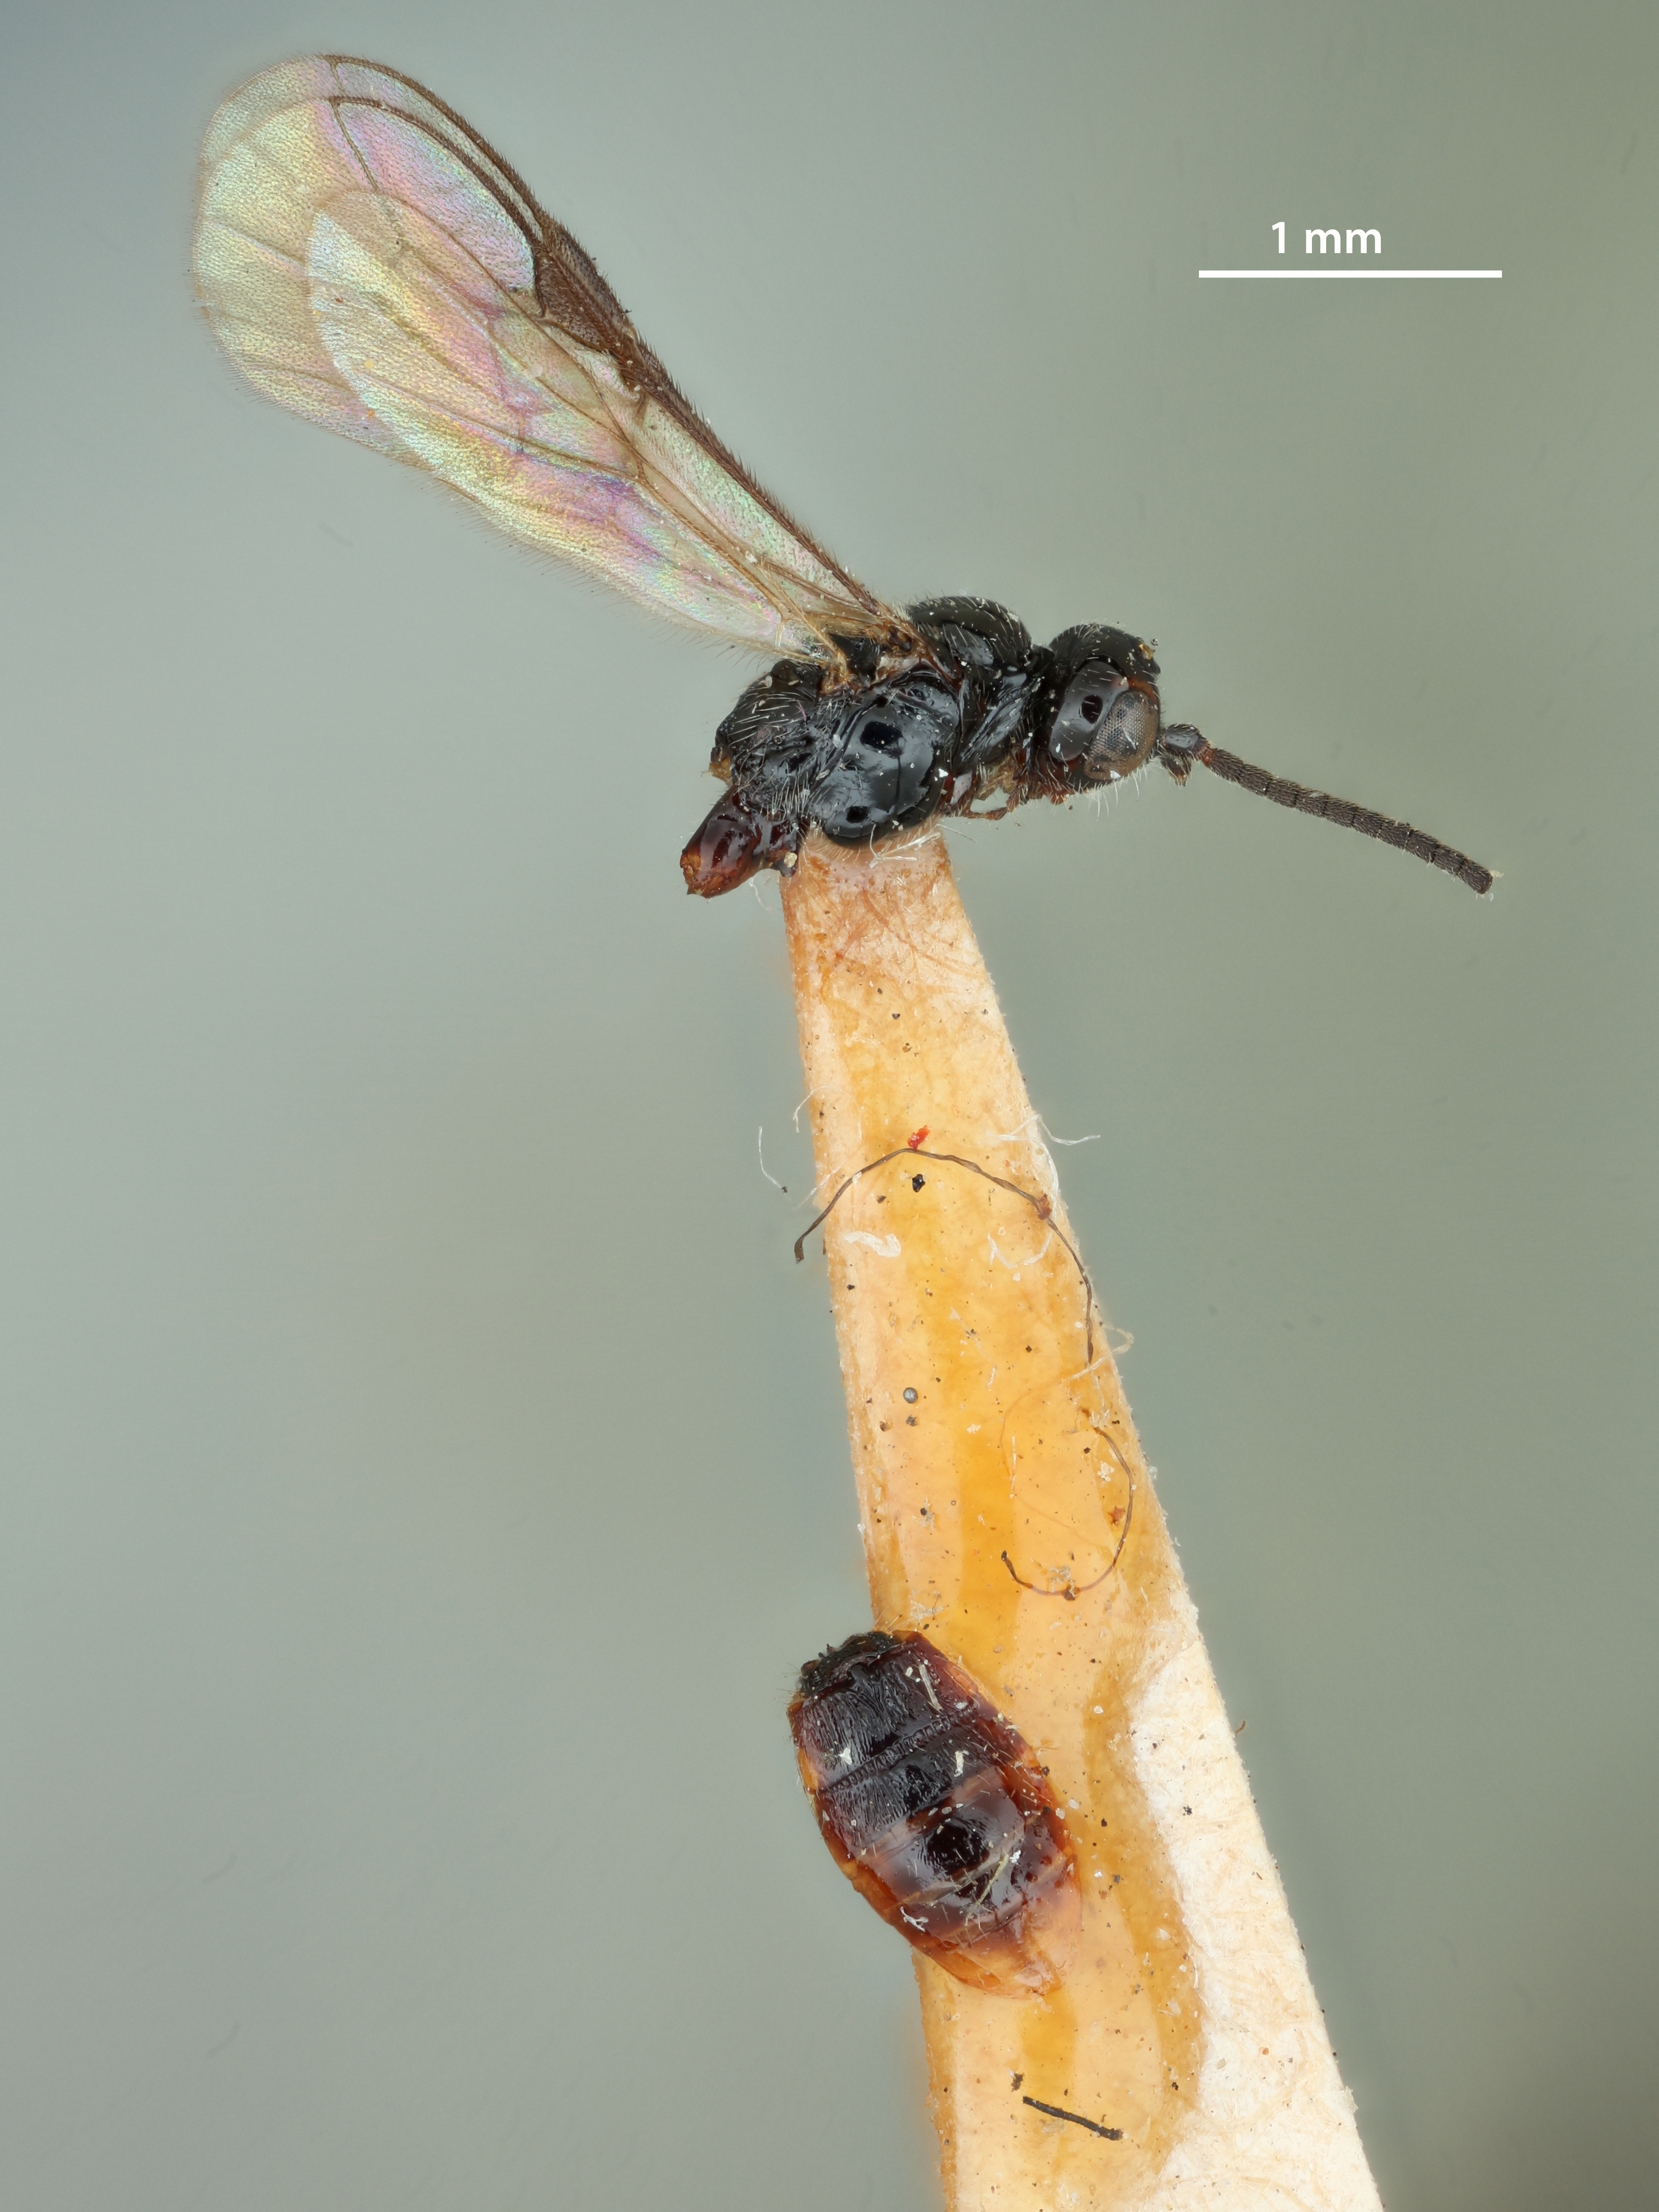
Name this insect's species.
Microbracon suleifrons
